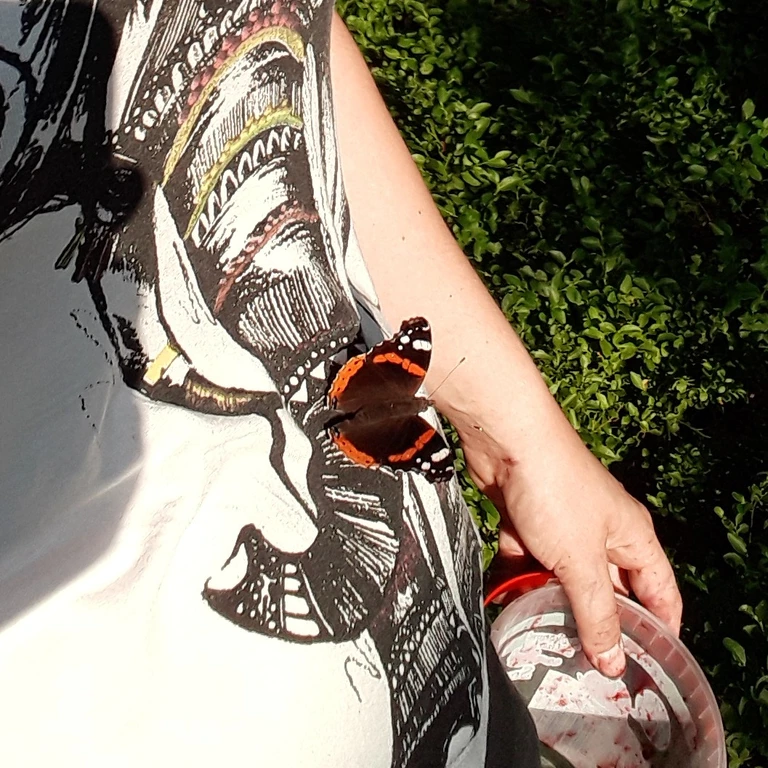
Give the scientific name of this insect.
Vanessa atalanta
